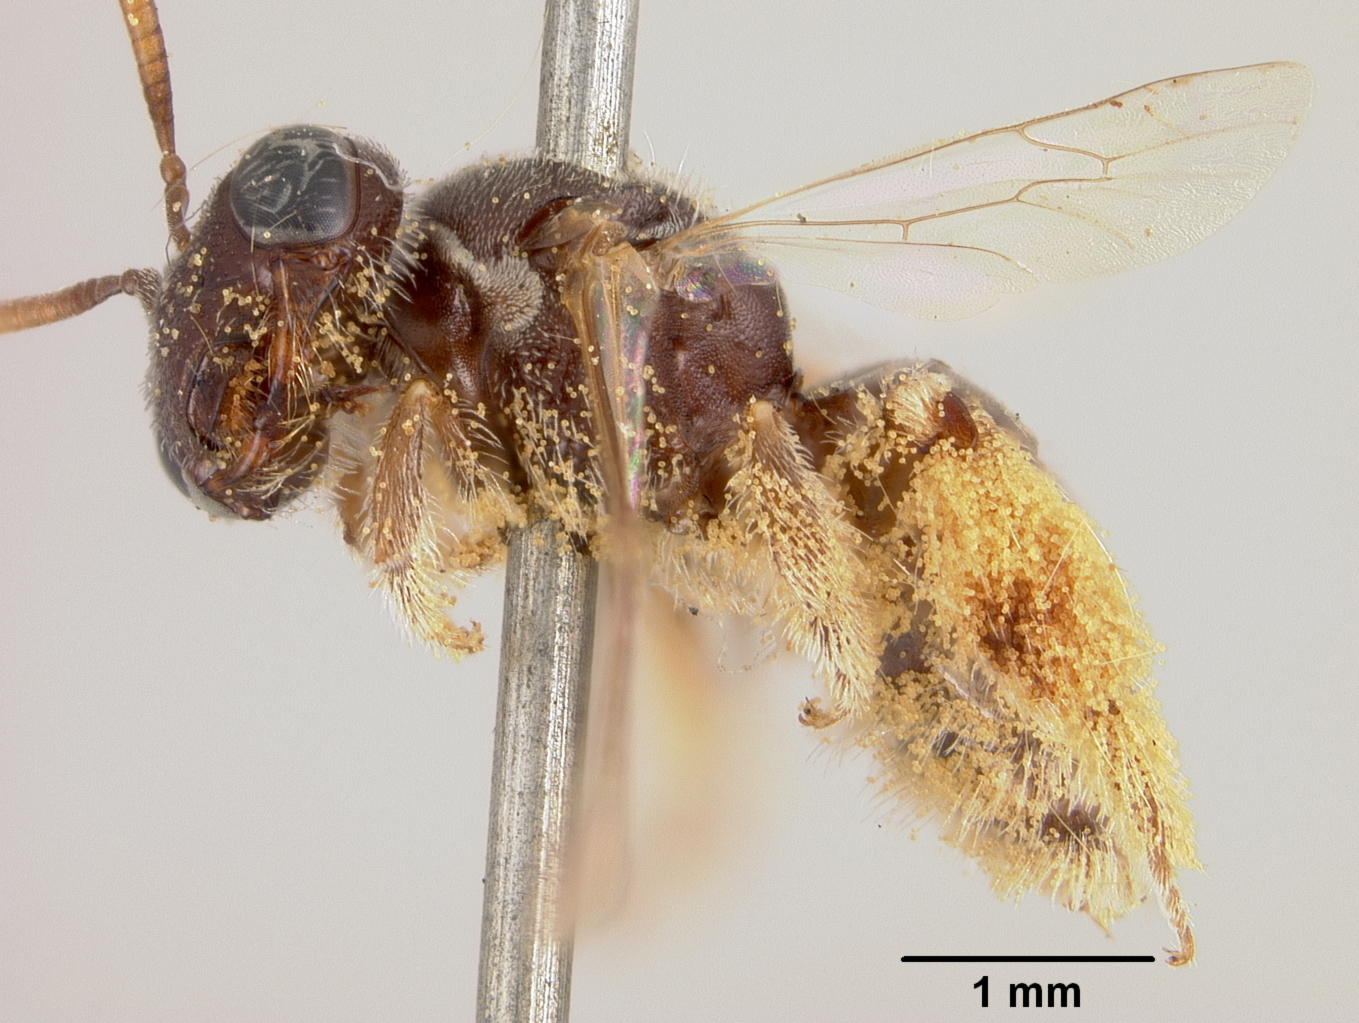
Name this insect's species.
Panurginus pectiphilus
